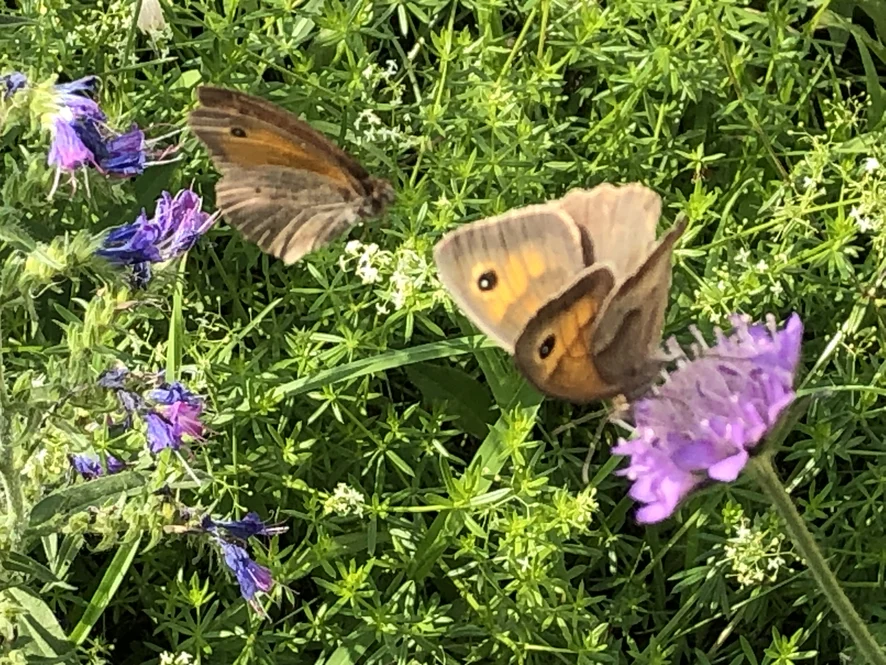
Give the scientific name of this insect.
Maniola jurtina
